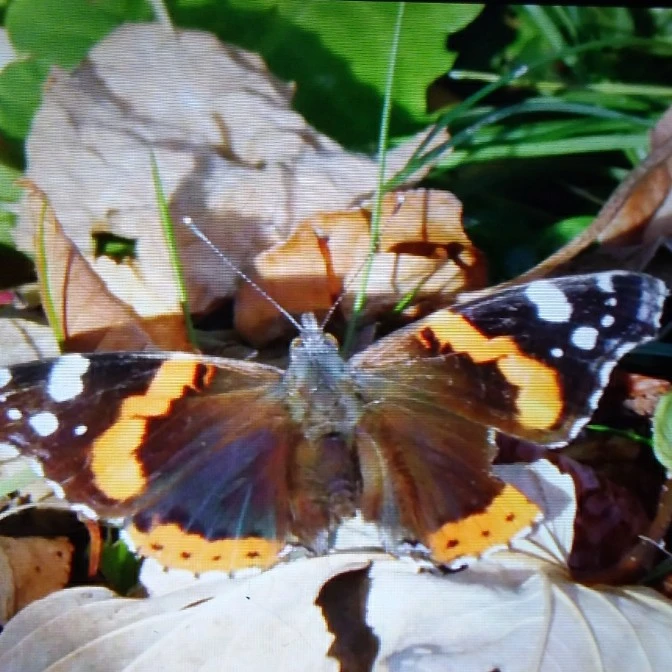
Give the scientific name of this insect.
Vanessa atalanta
